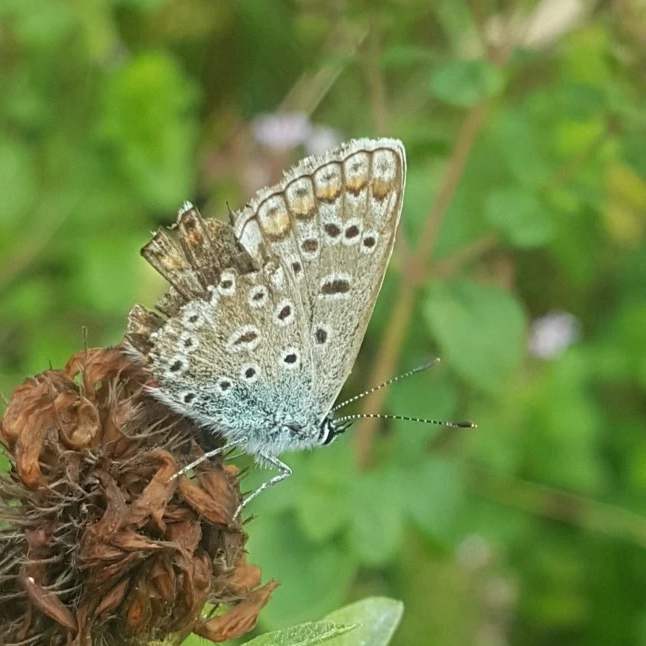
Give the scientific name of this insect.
Polyommatus icarus
